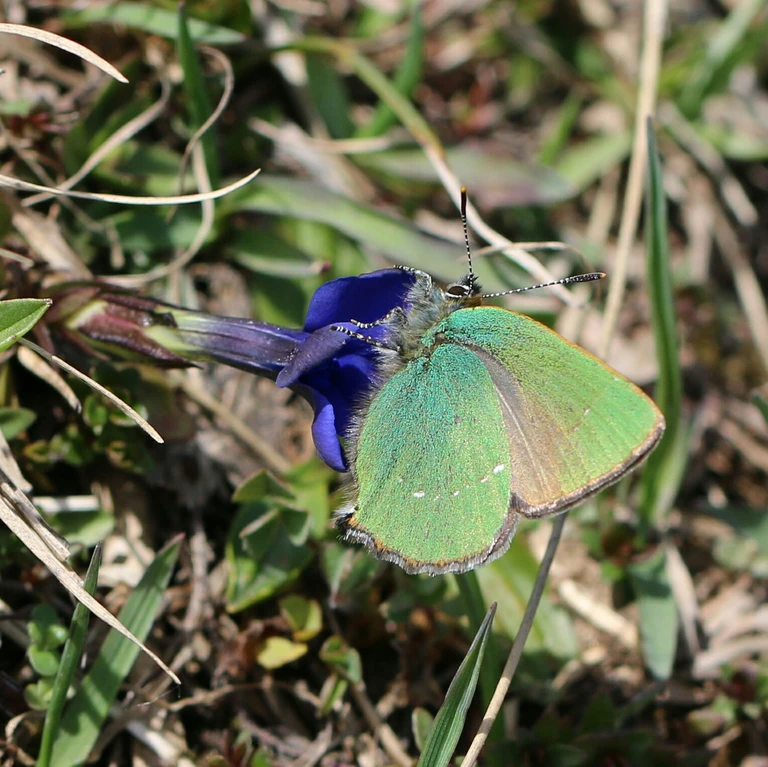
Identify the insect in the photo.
Callophrys rubi
